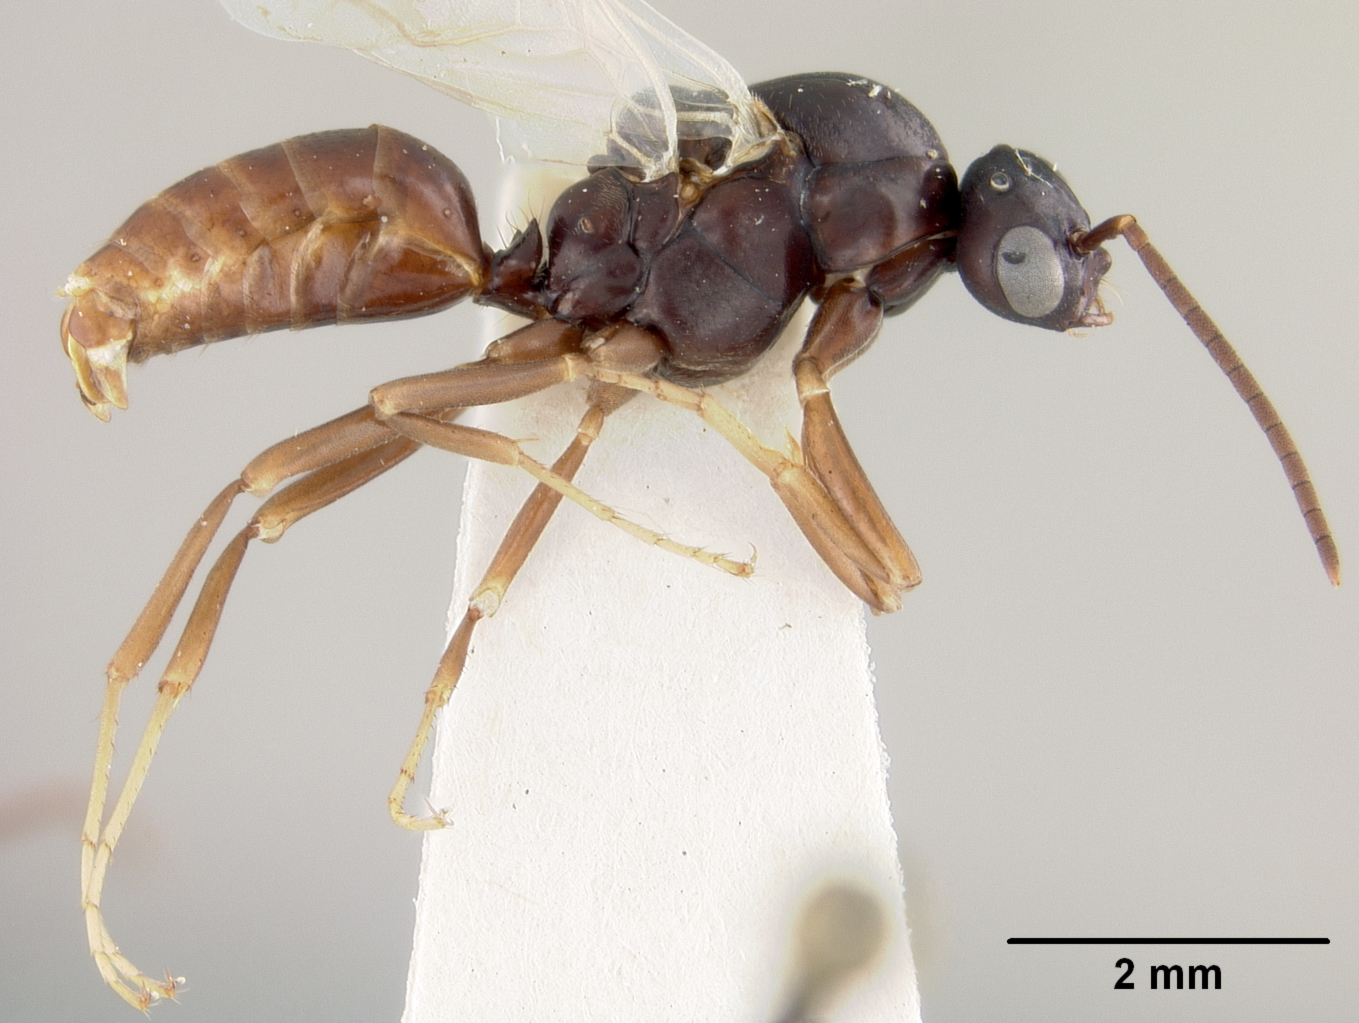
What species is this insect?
Polyergus lucidus
